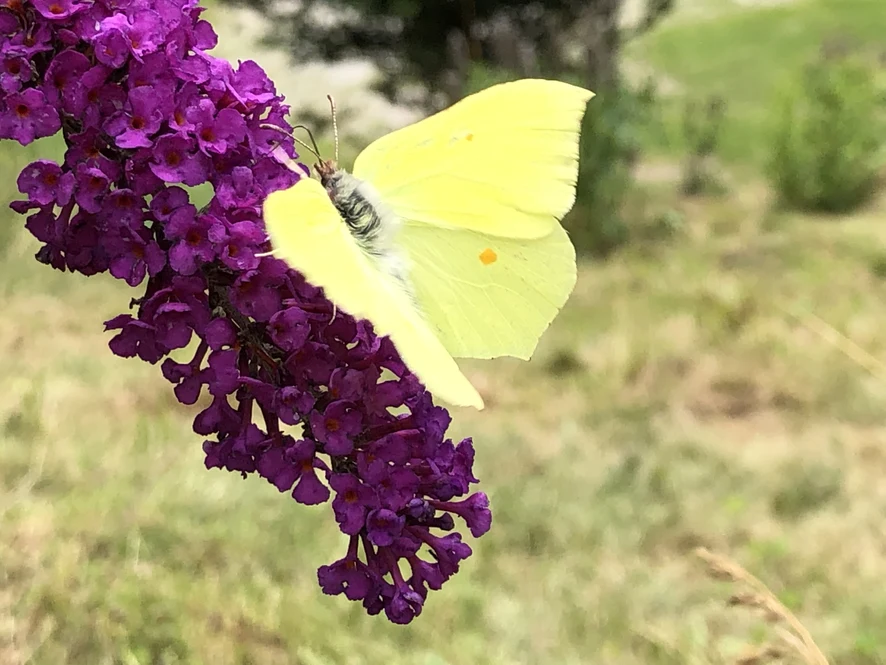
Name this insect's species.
Gonepteryx rhamni
